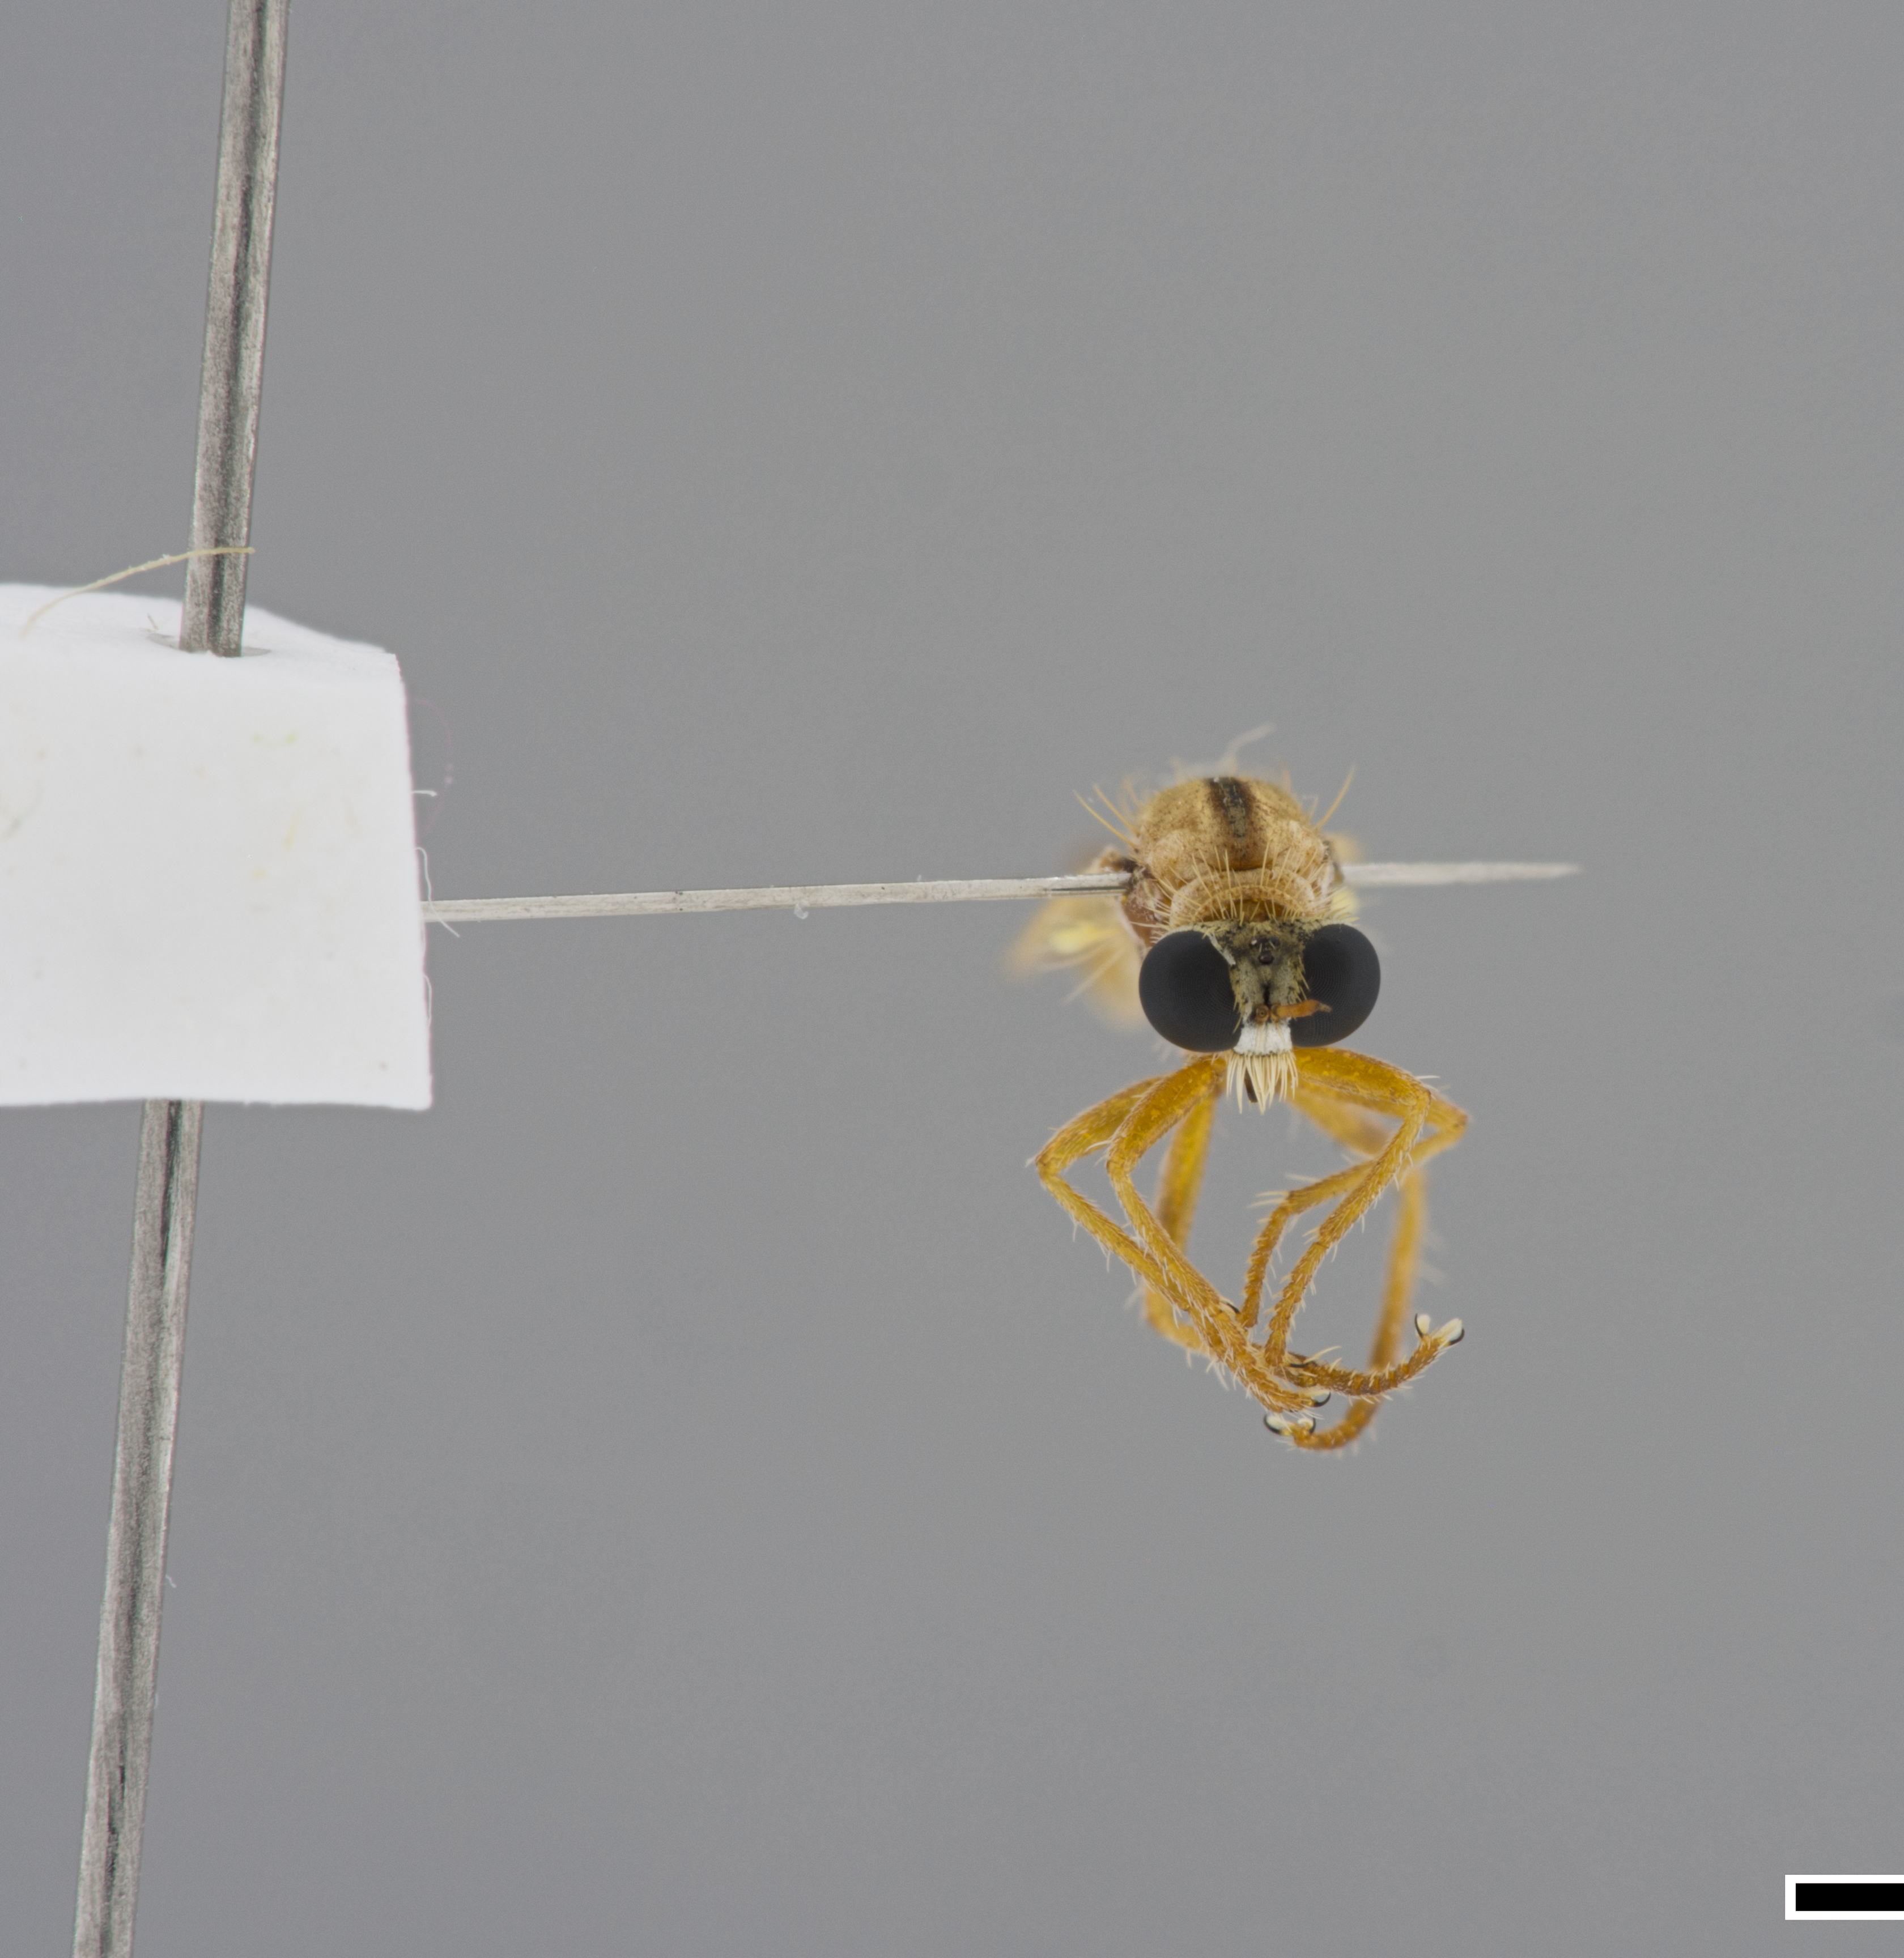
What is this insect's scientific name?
Microphontes safra
